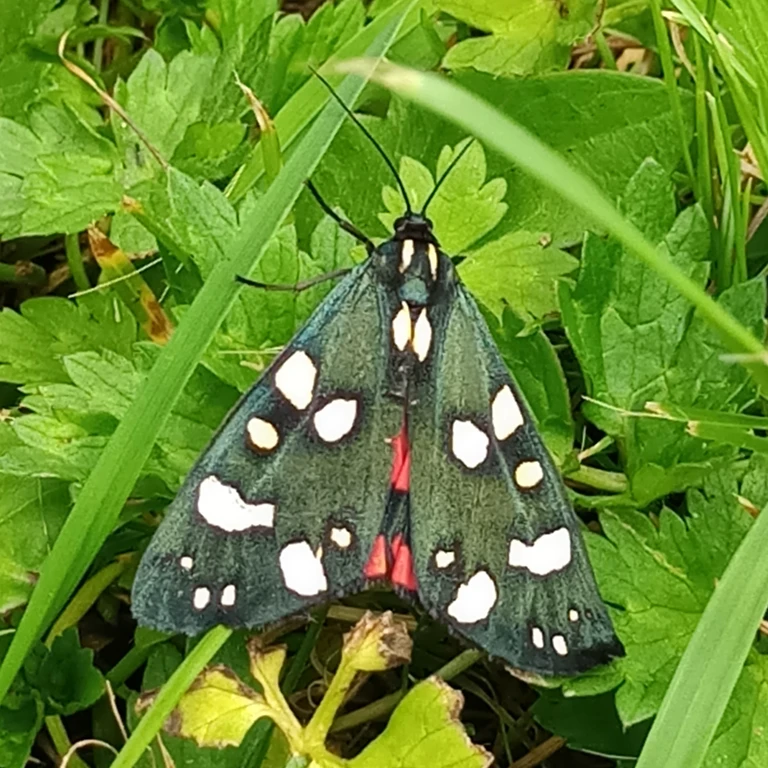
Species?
Callimorpha dominula
